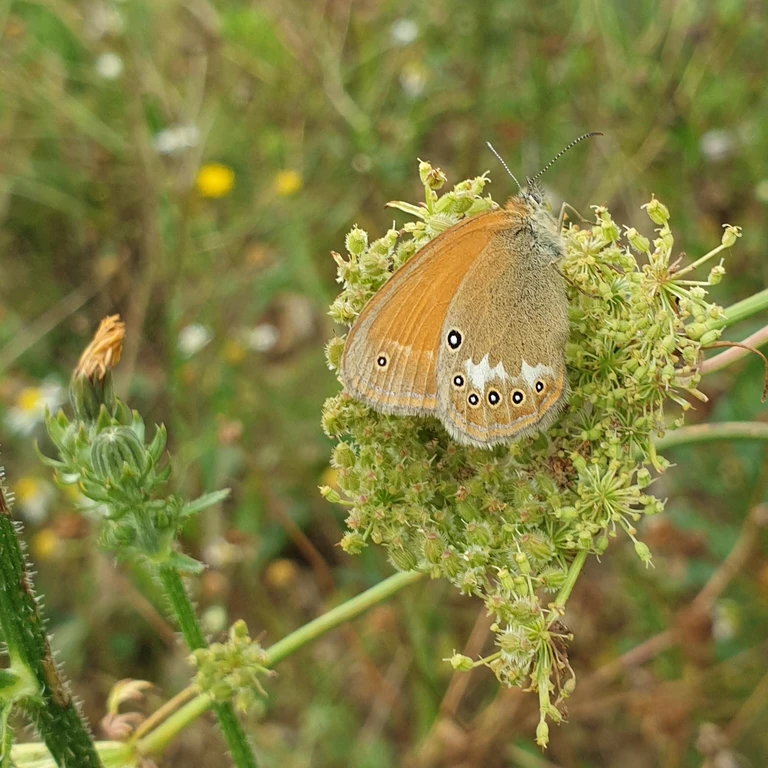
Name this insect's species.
Coenonympha glycerion (also Coenonympha iphis)
